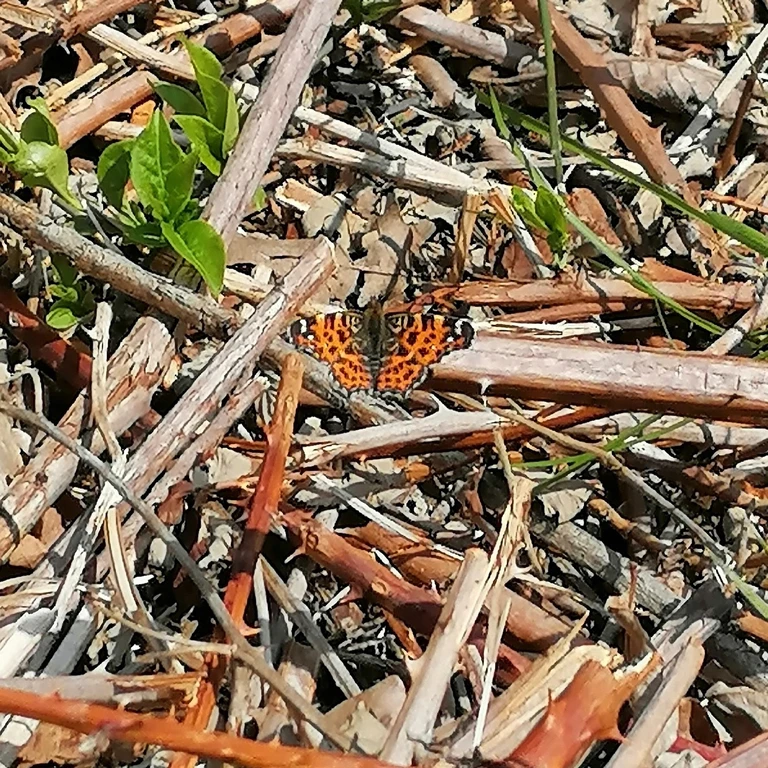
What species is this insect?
Araschnia levana
